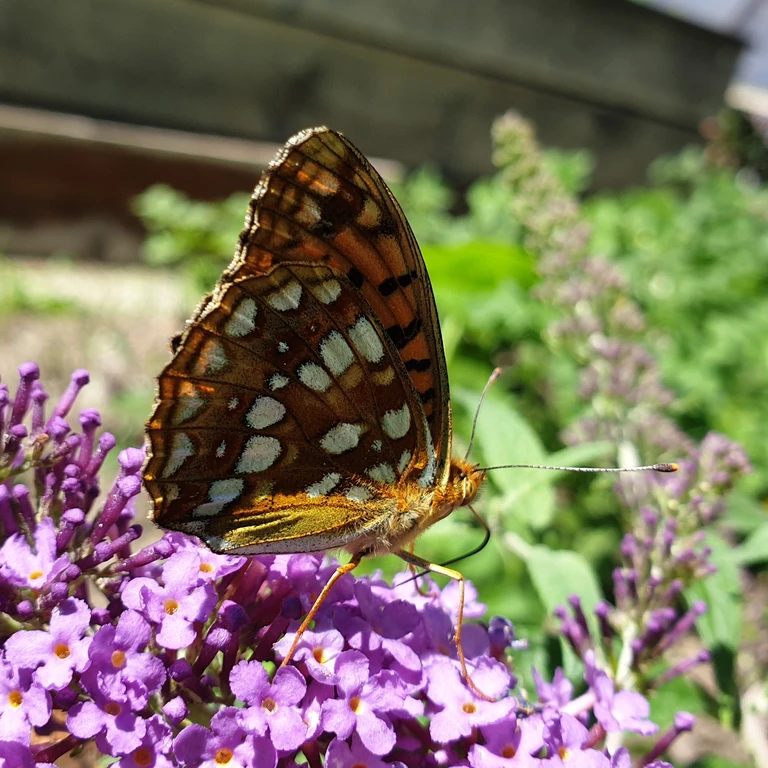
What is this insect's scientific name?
Fabriciana adippe
